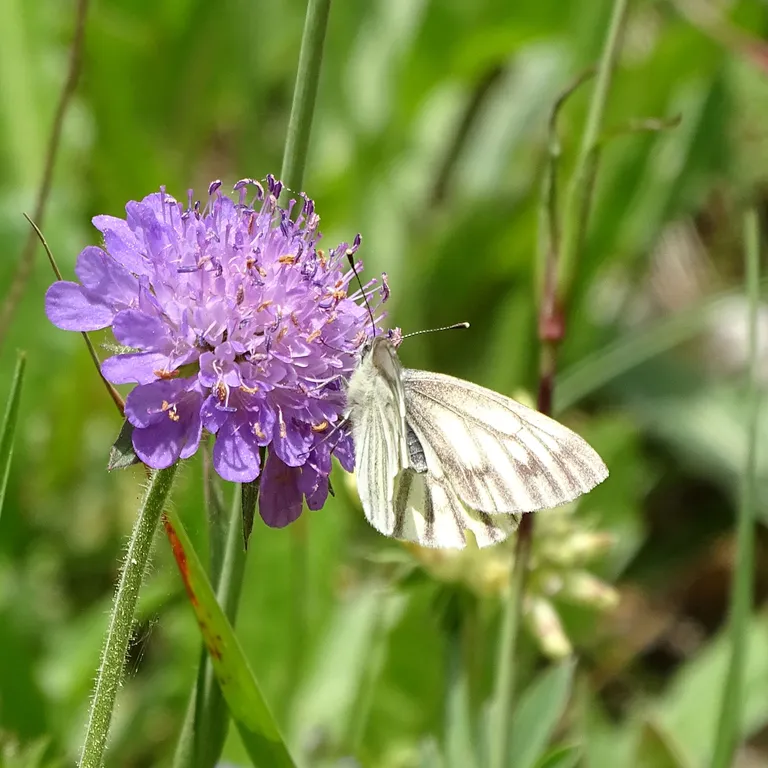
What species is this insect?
Pieris bryoniae
